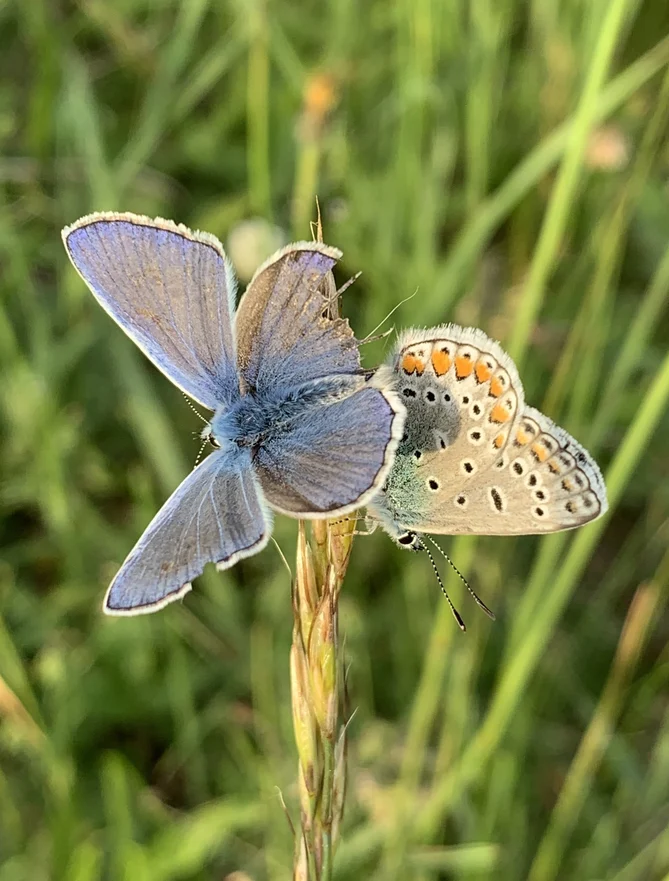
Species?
Polyommatus icarus
